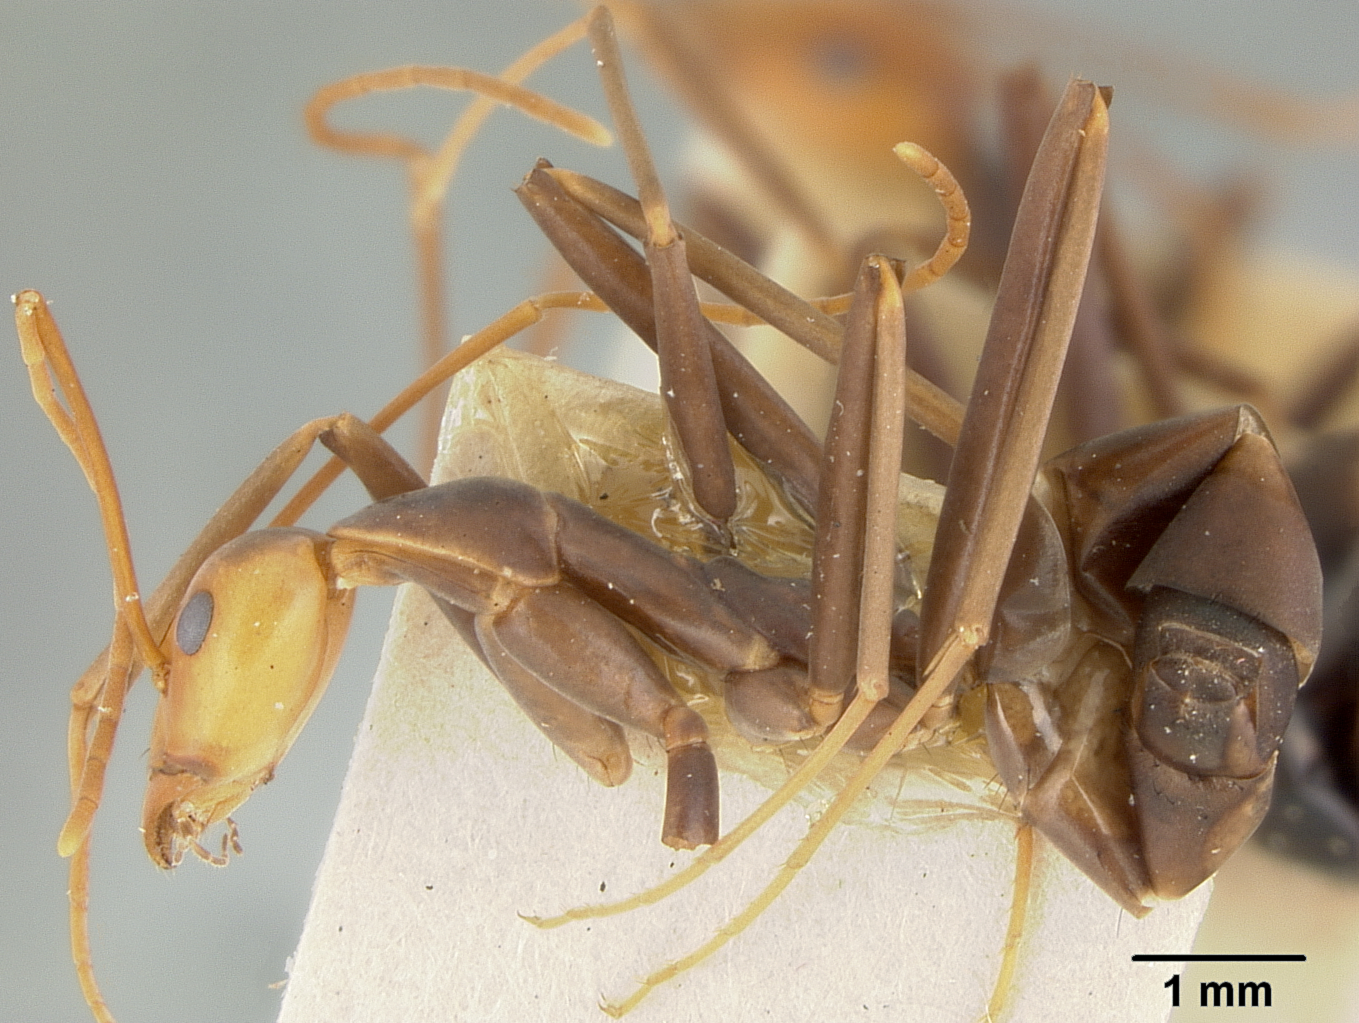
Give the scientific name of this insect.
Leptomyrmex wiburdi
